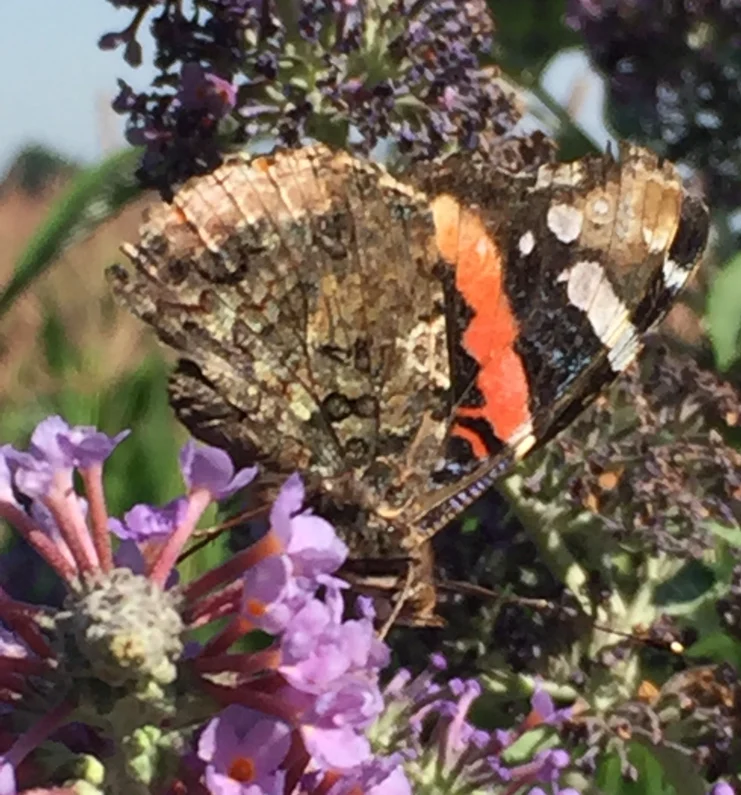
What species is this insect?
Vanessa atalanta
